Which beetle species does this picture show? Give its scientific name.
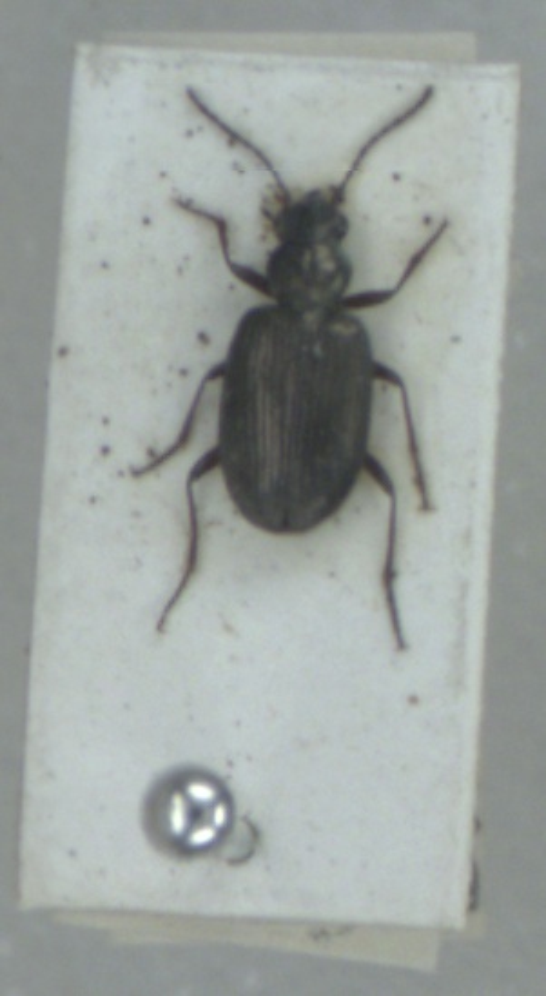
Bembidion punctulatum
